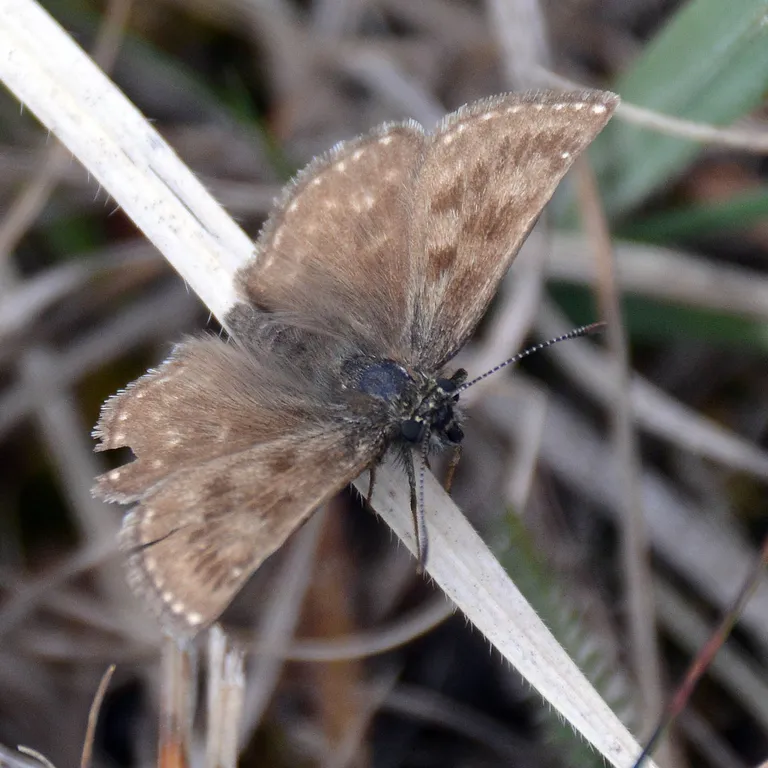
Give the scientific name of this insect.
Erynnis tages
